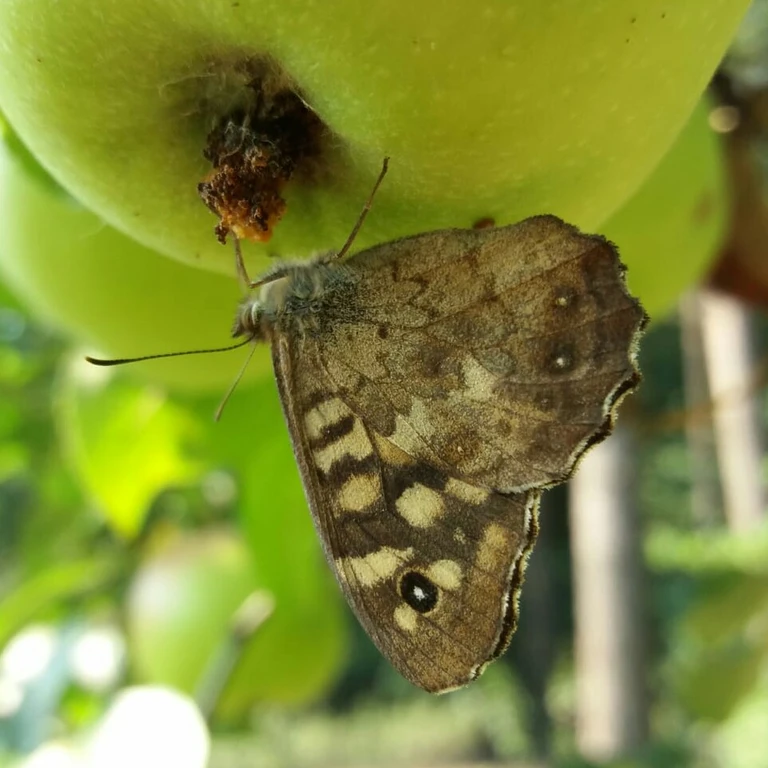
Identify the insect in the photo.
Pararge aegeria
